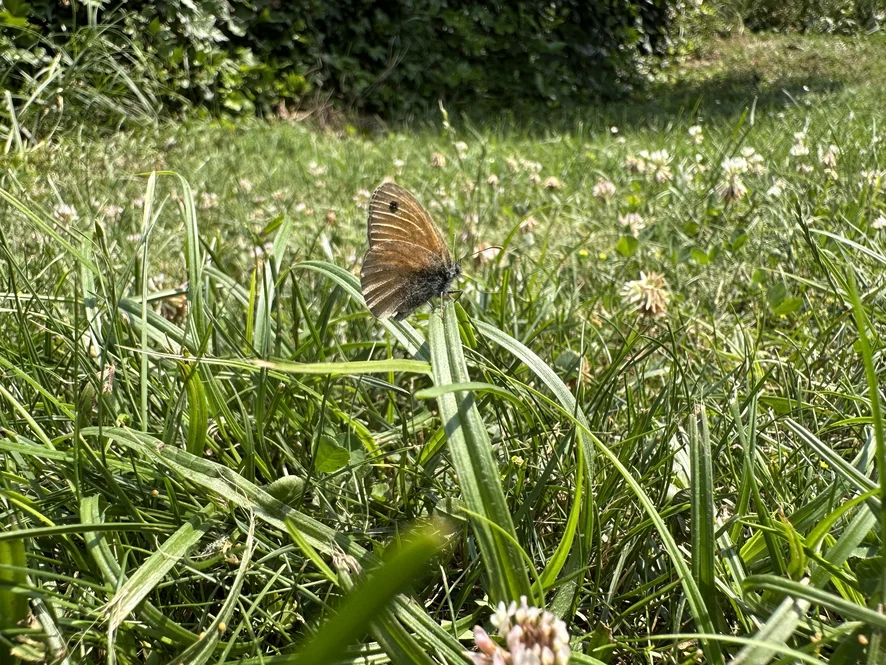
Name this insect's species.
Coenonympha pamphilus
